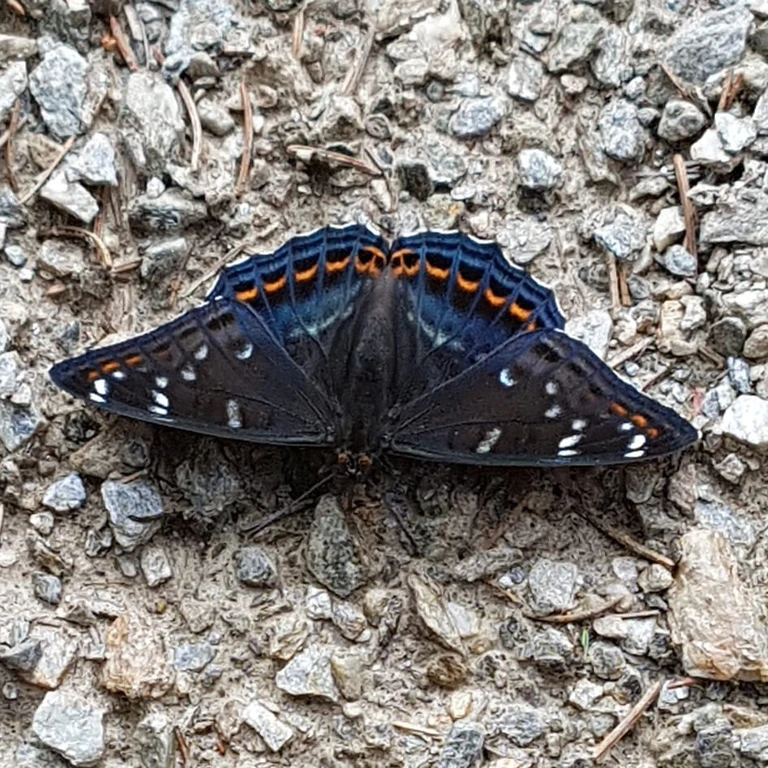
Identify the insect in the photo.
Limenitis populi
